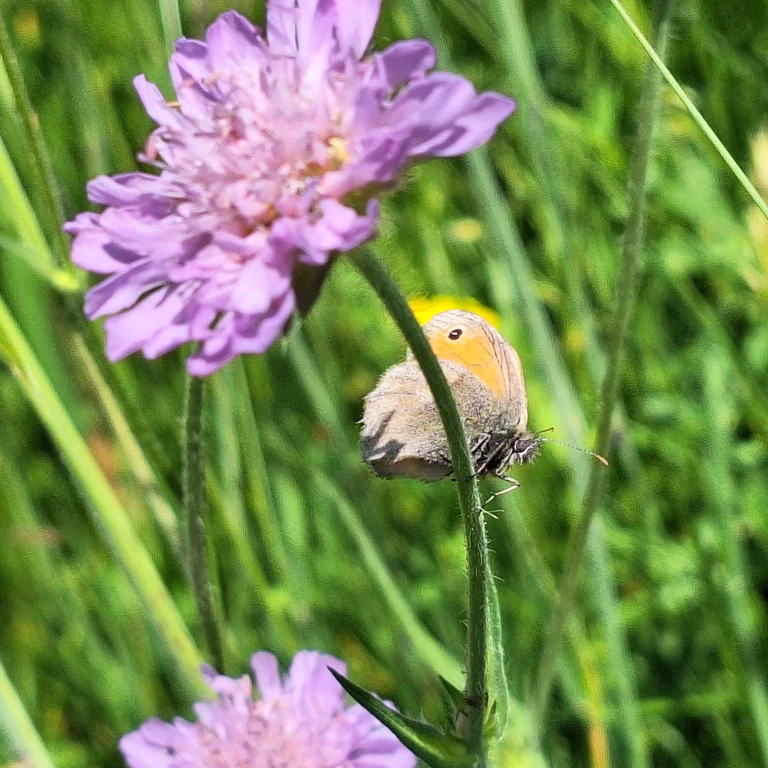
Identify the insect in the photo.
Coenonympha pamphilus
